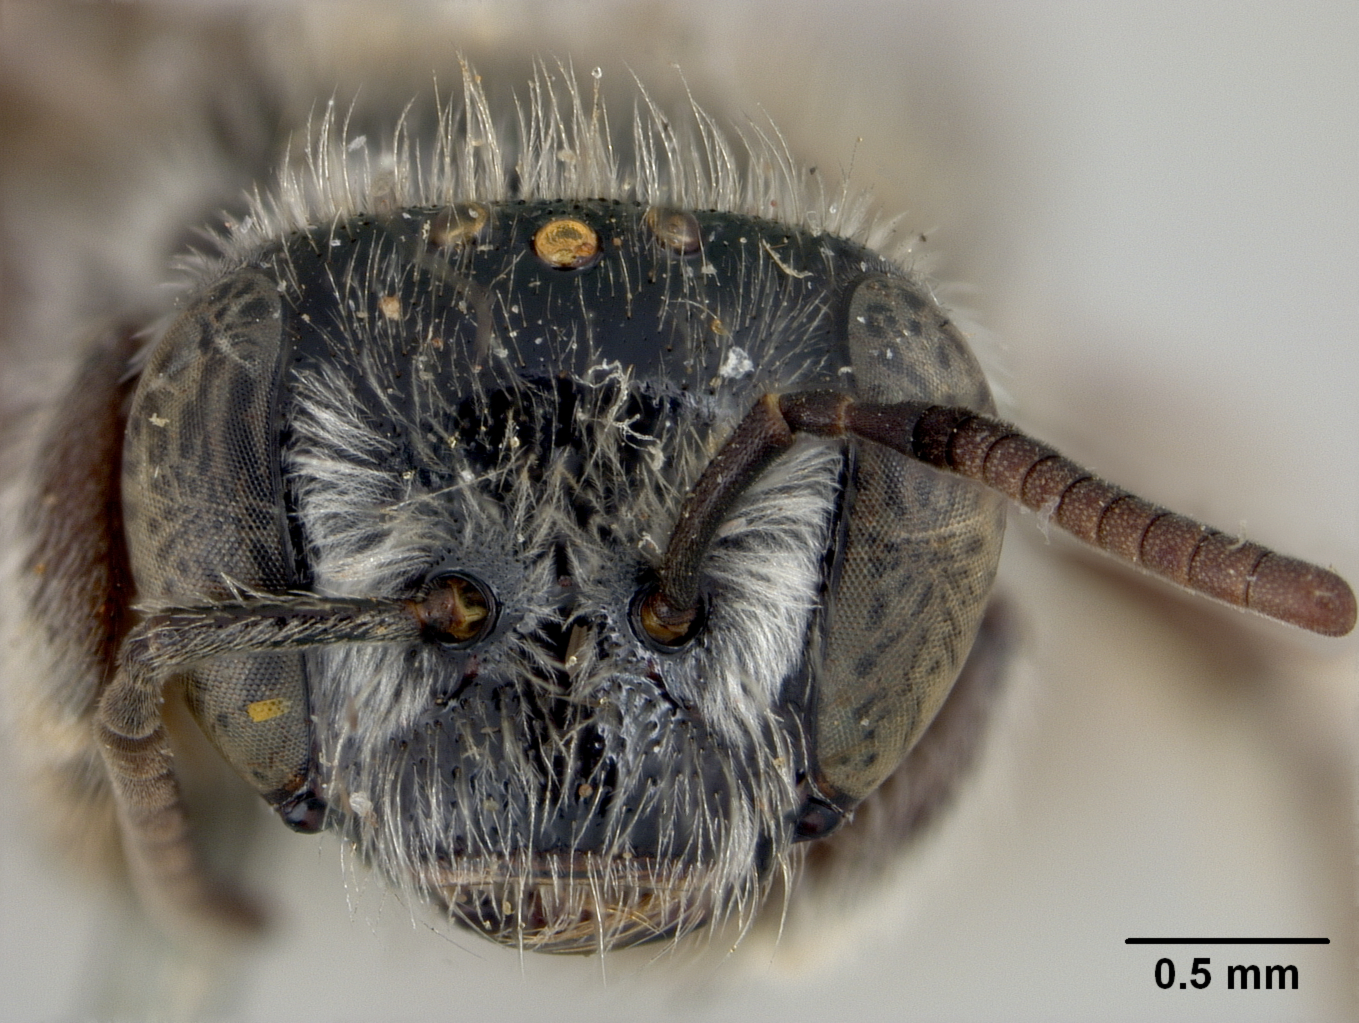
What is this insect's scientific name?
Exomalopsis albovittata
